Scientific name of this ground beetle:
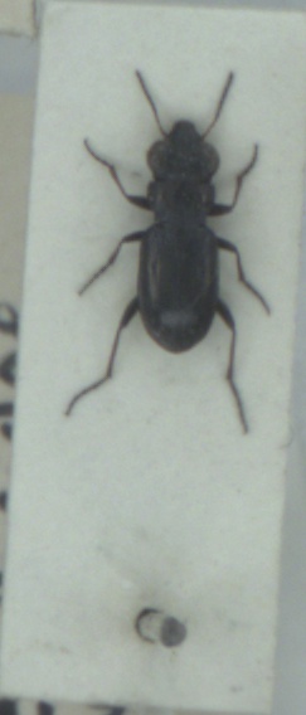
Notiophilus palustris
